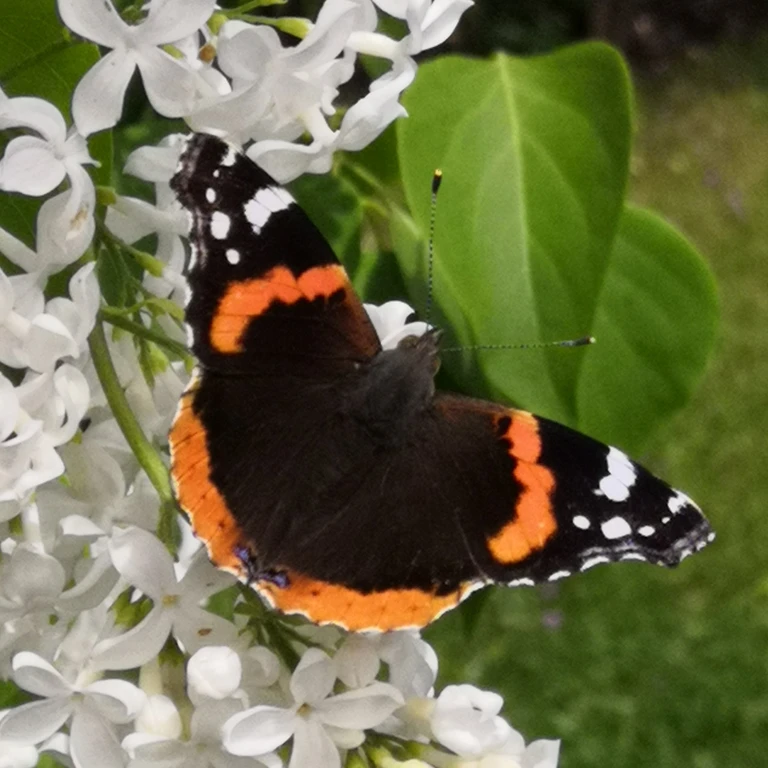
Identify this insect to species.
Vanessa atalanta
